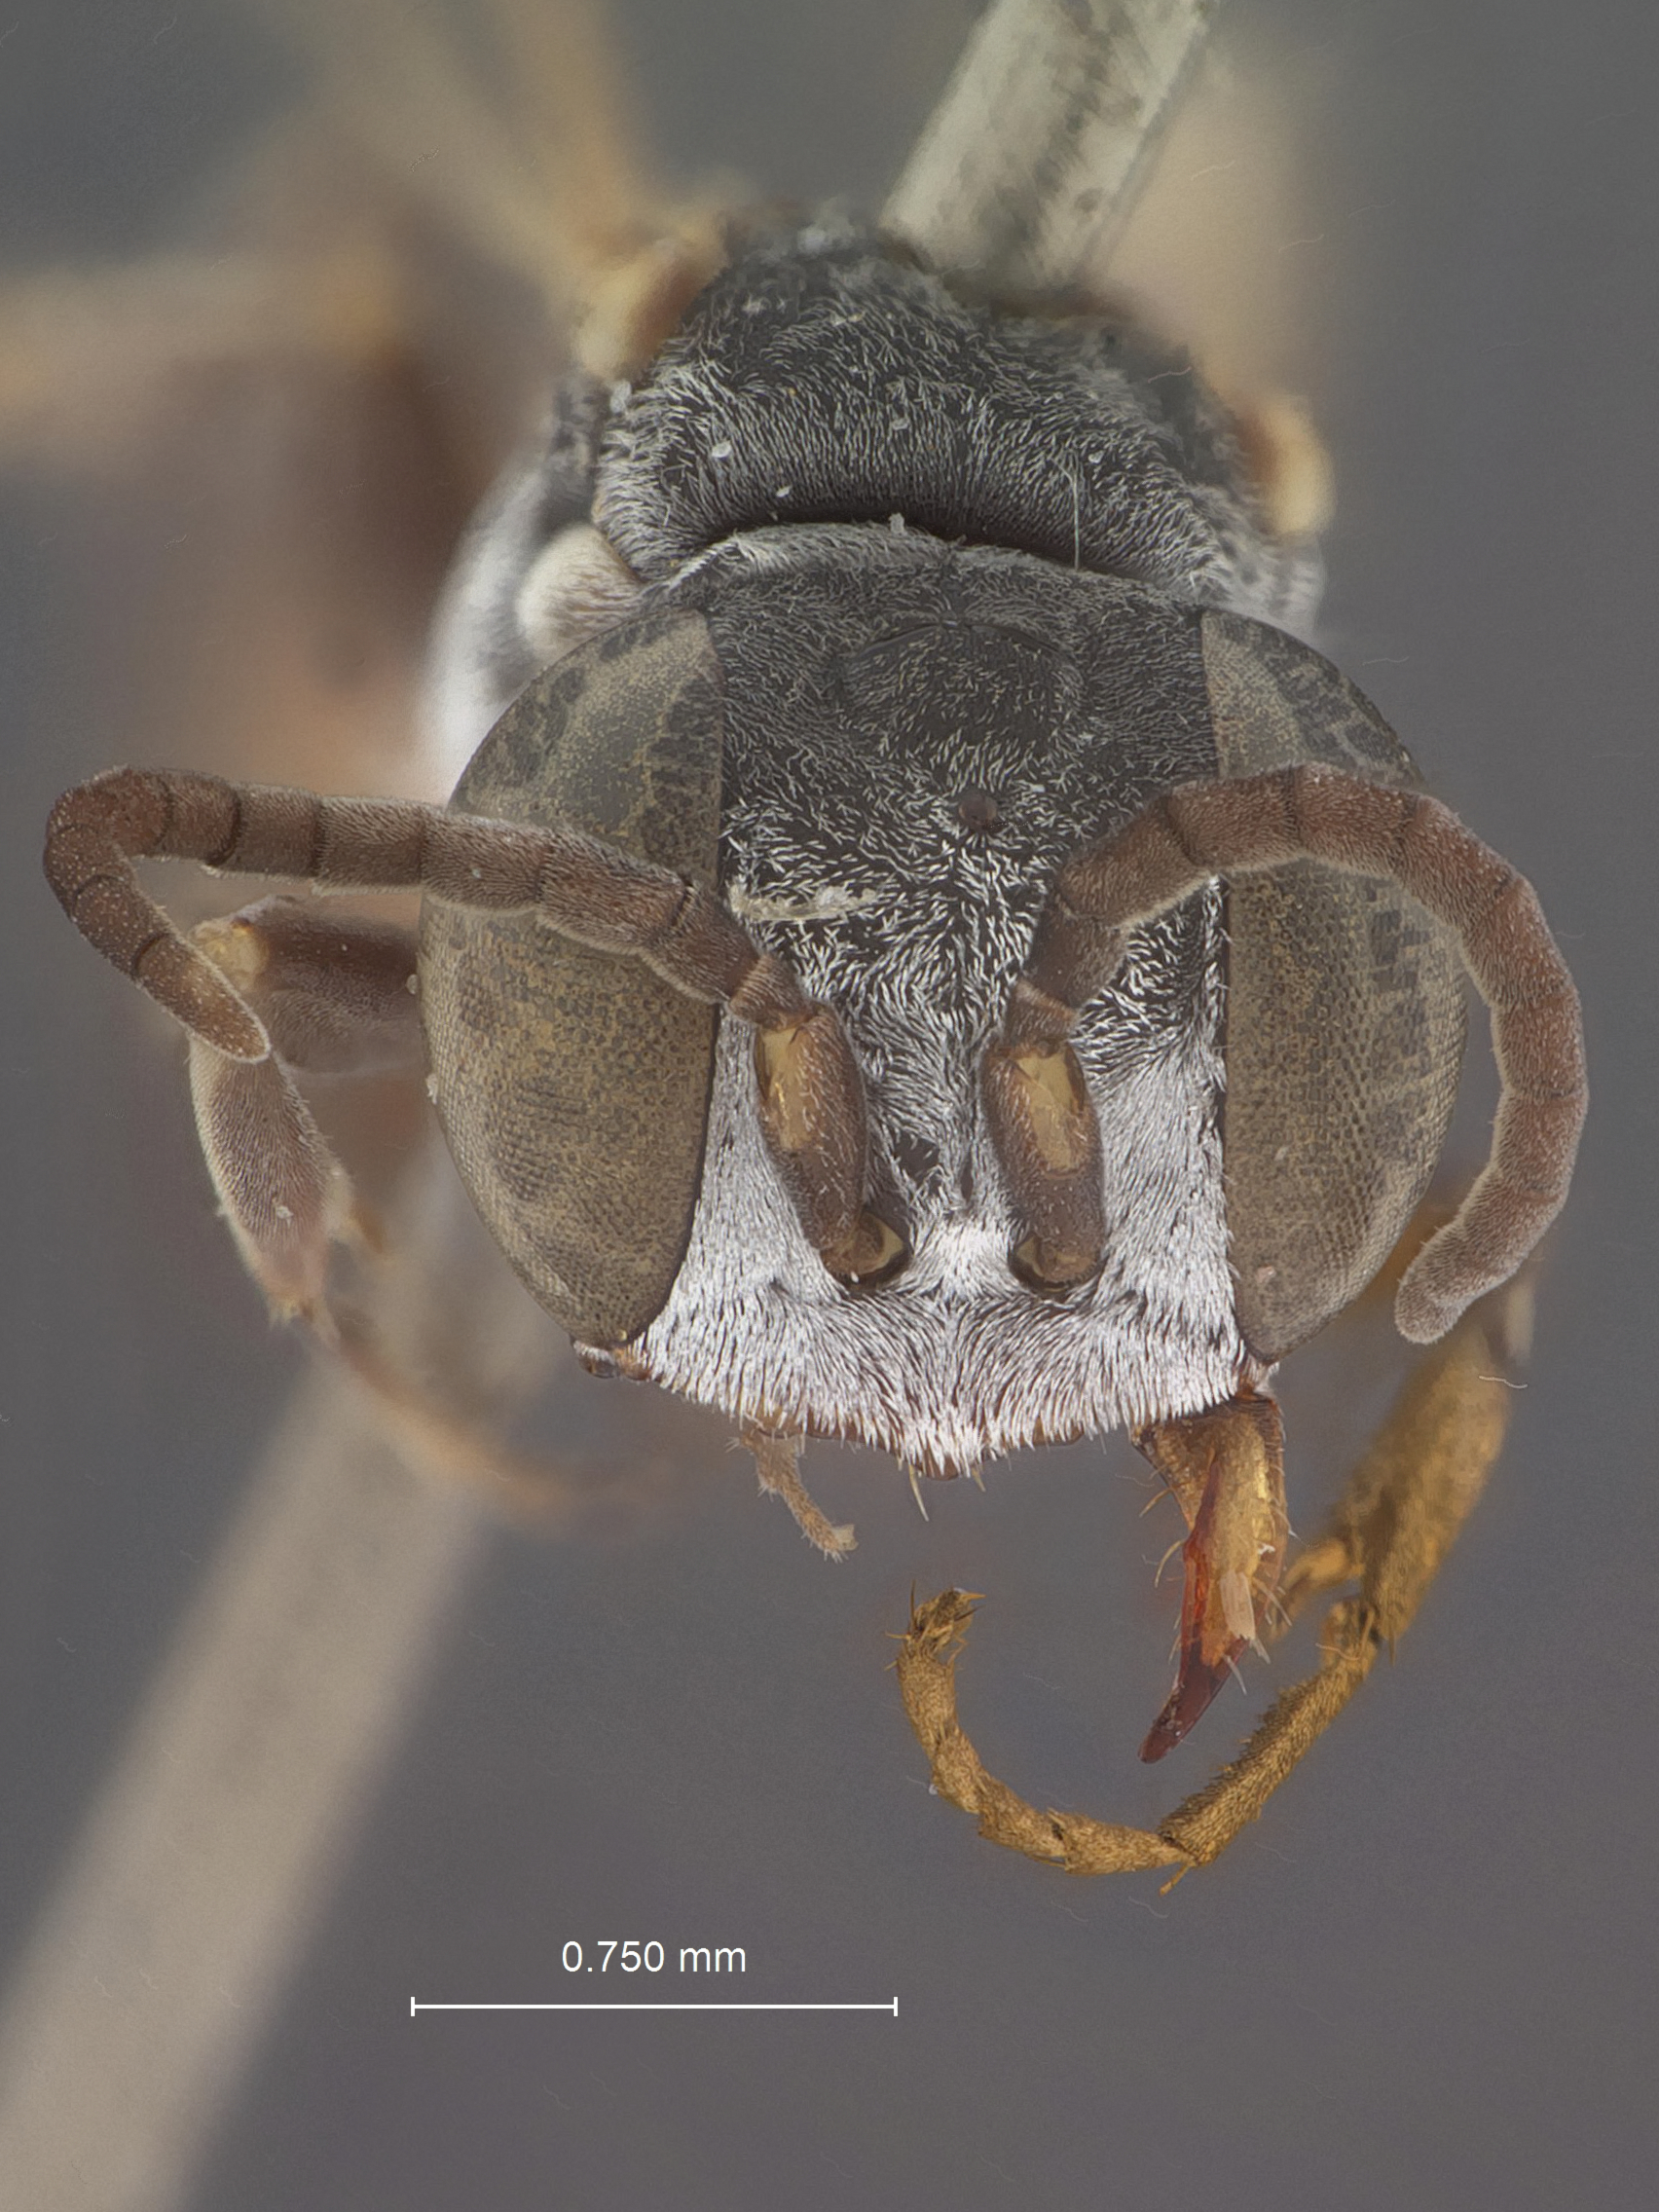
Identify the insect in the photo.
Gastrosericus tissa
